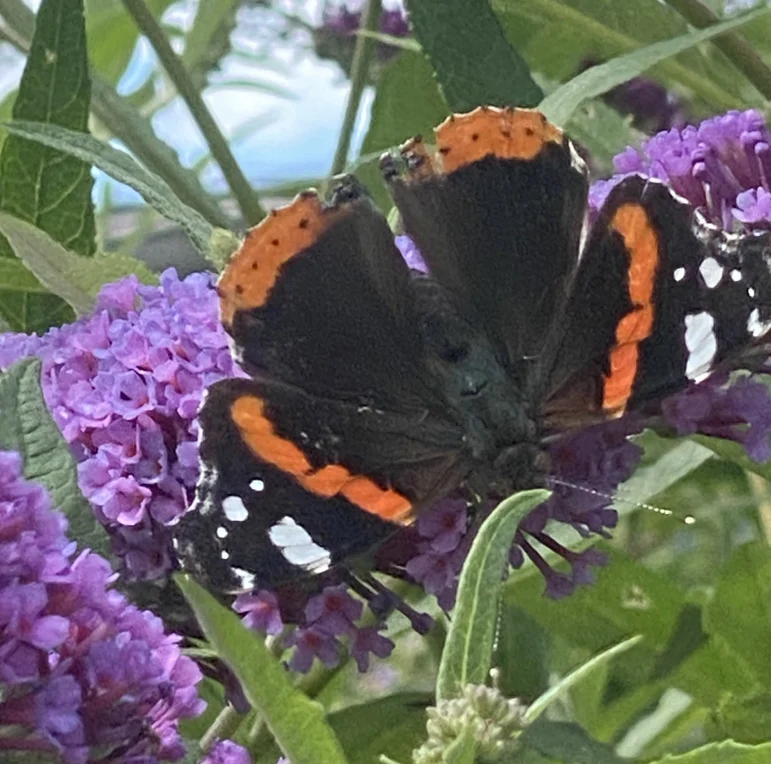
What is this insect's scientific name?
Vanessa atalanta
